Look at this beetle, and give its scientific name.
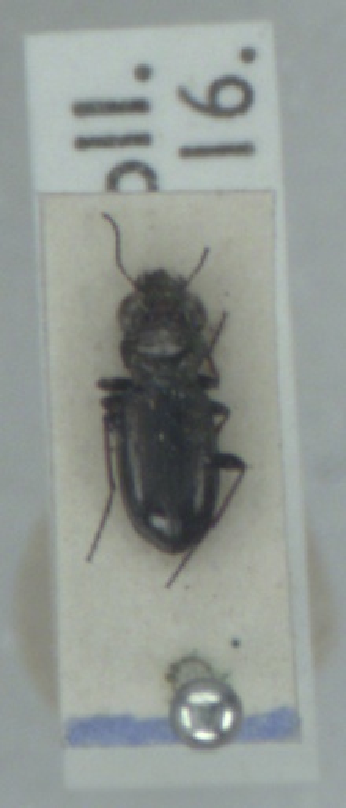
Notiophilus palustris
